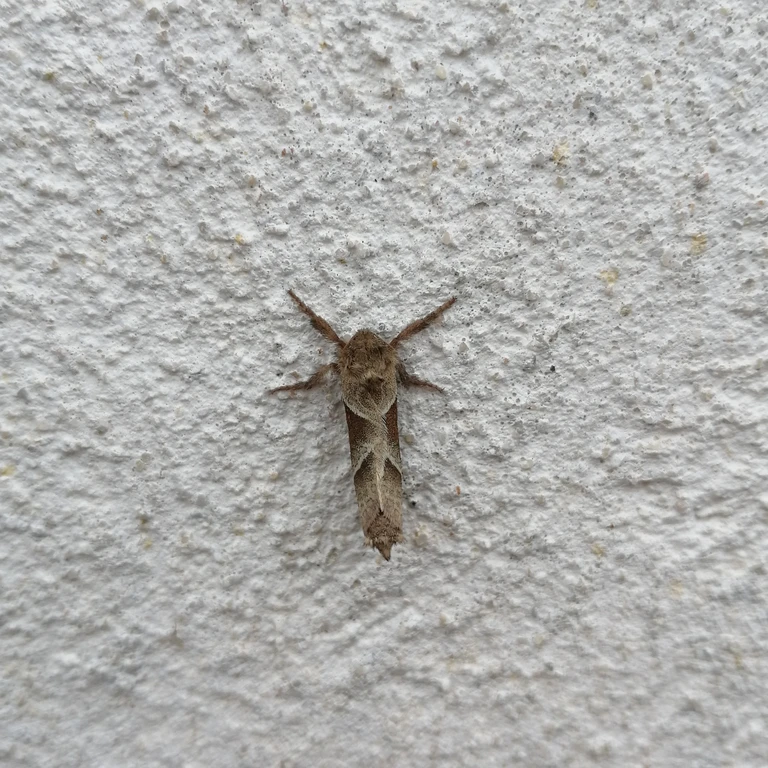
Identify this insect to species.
Triodia sylvina
